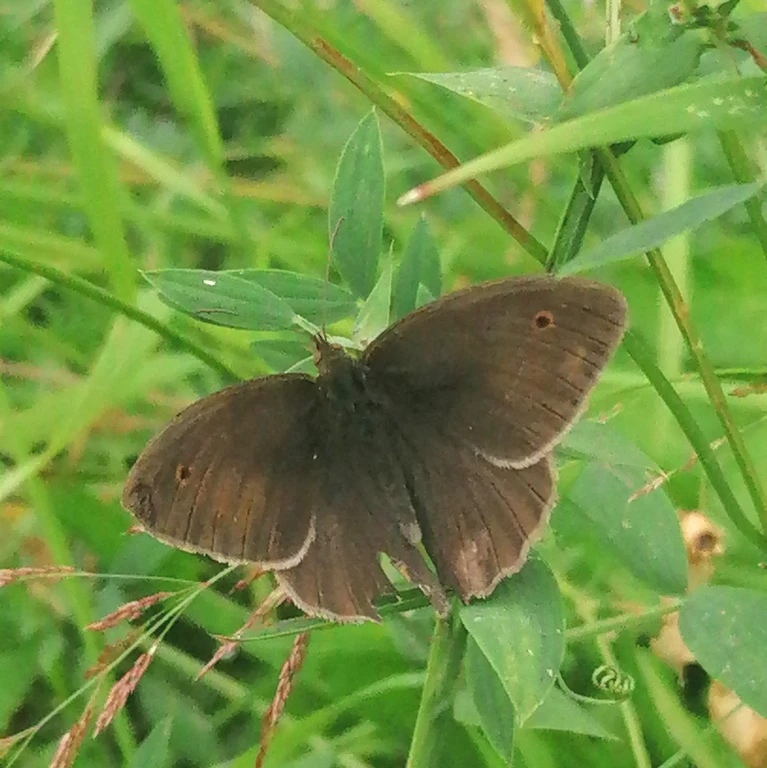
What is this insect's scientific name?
Maniola jurtina
